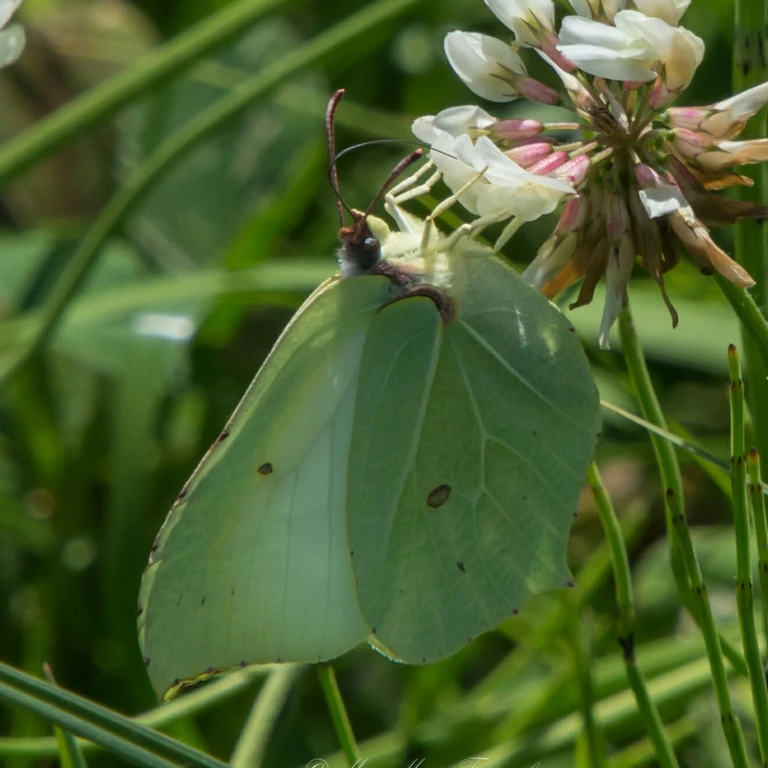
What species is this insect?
Gonepteryx rhamni
